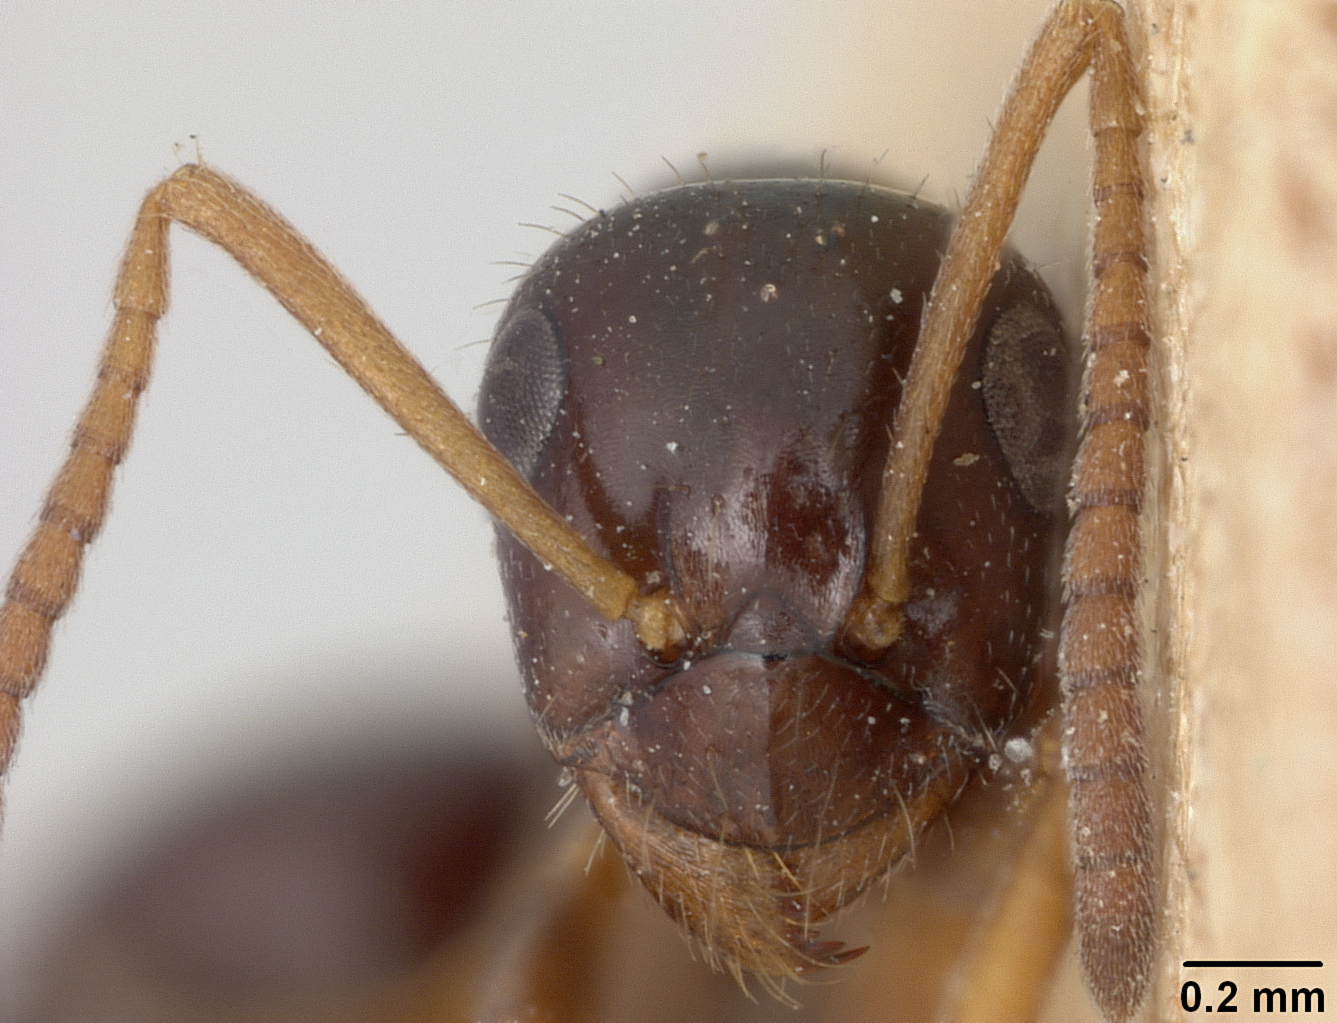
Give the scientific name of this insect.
Formica lasioides
